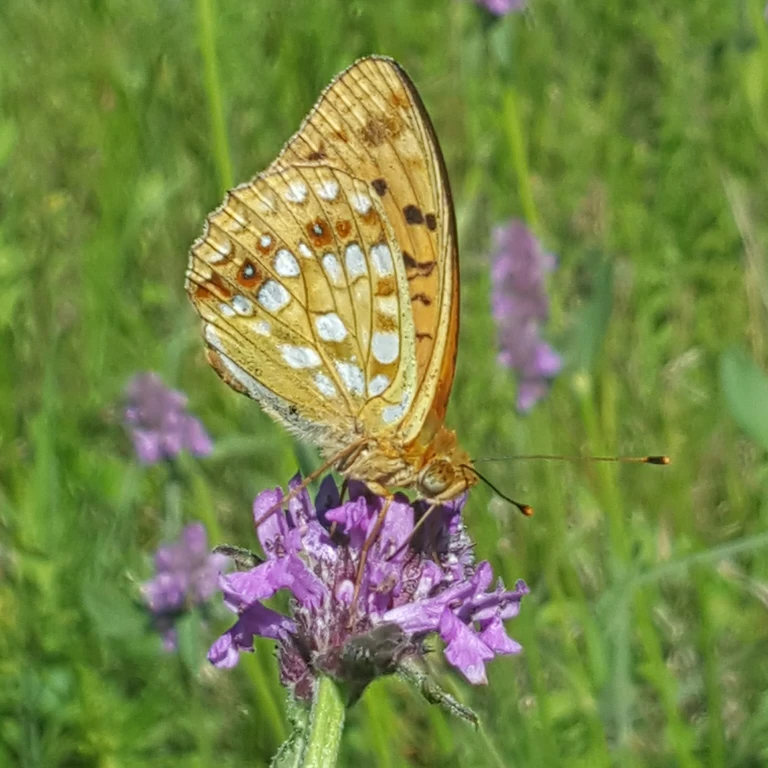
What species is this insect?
Fabriciana adippe
